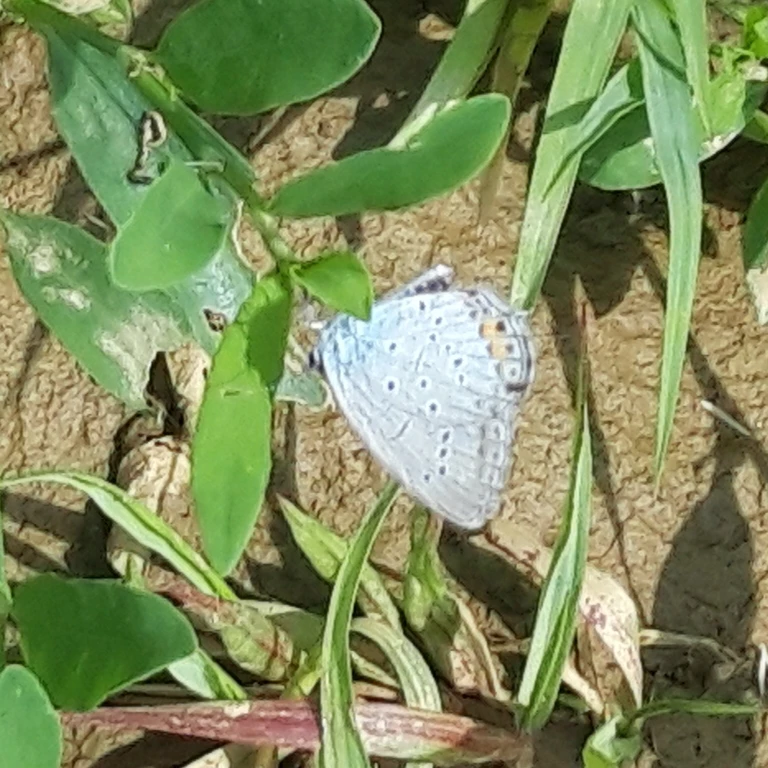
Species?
Cupido argiades (also Elkalyce argiades)
